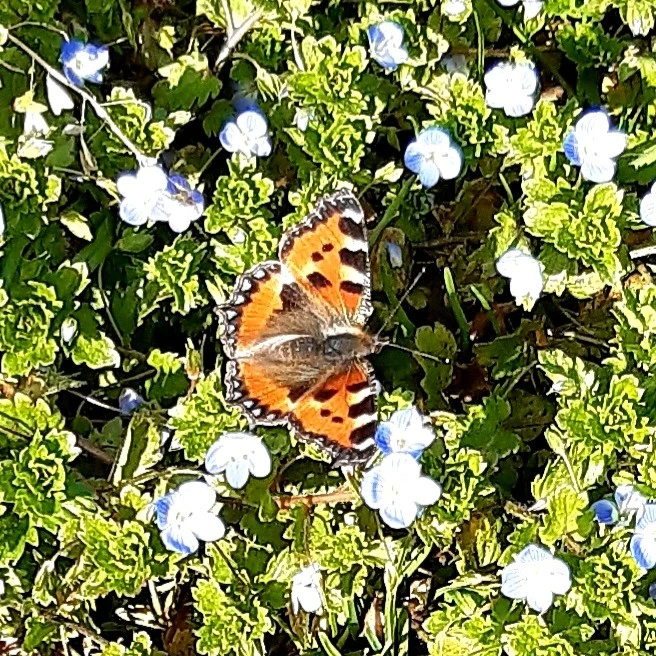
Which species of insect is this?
Aglais urticae
